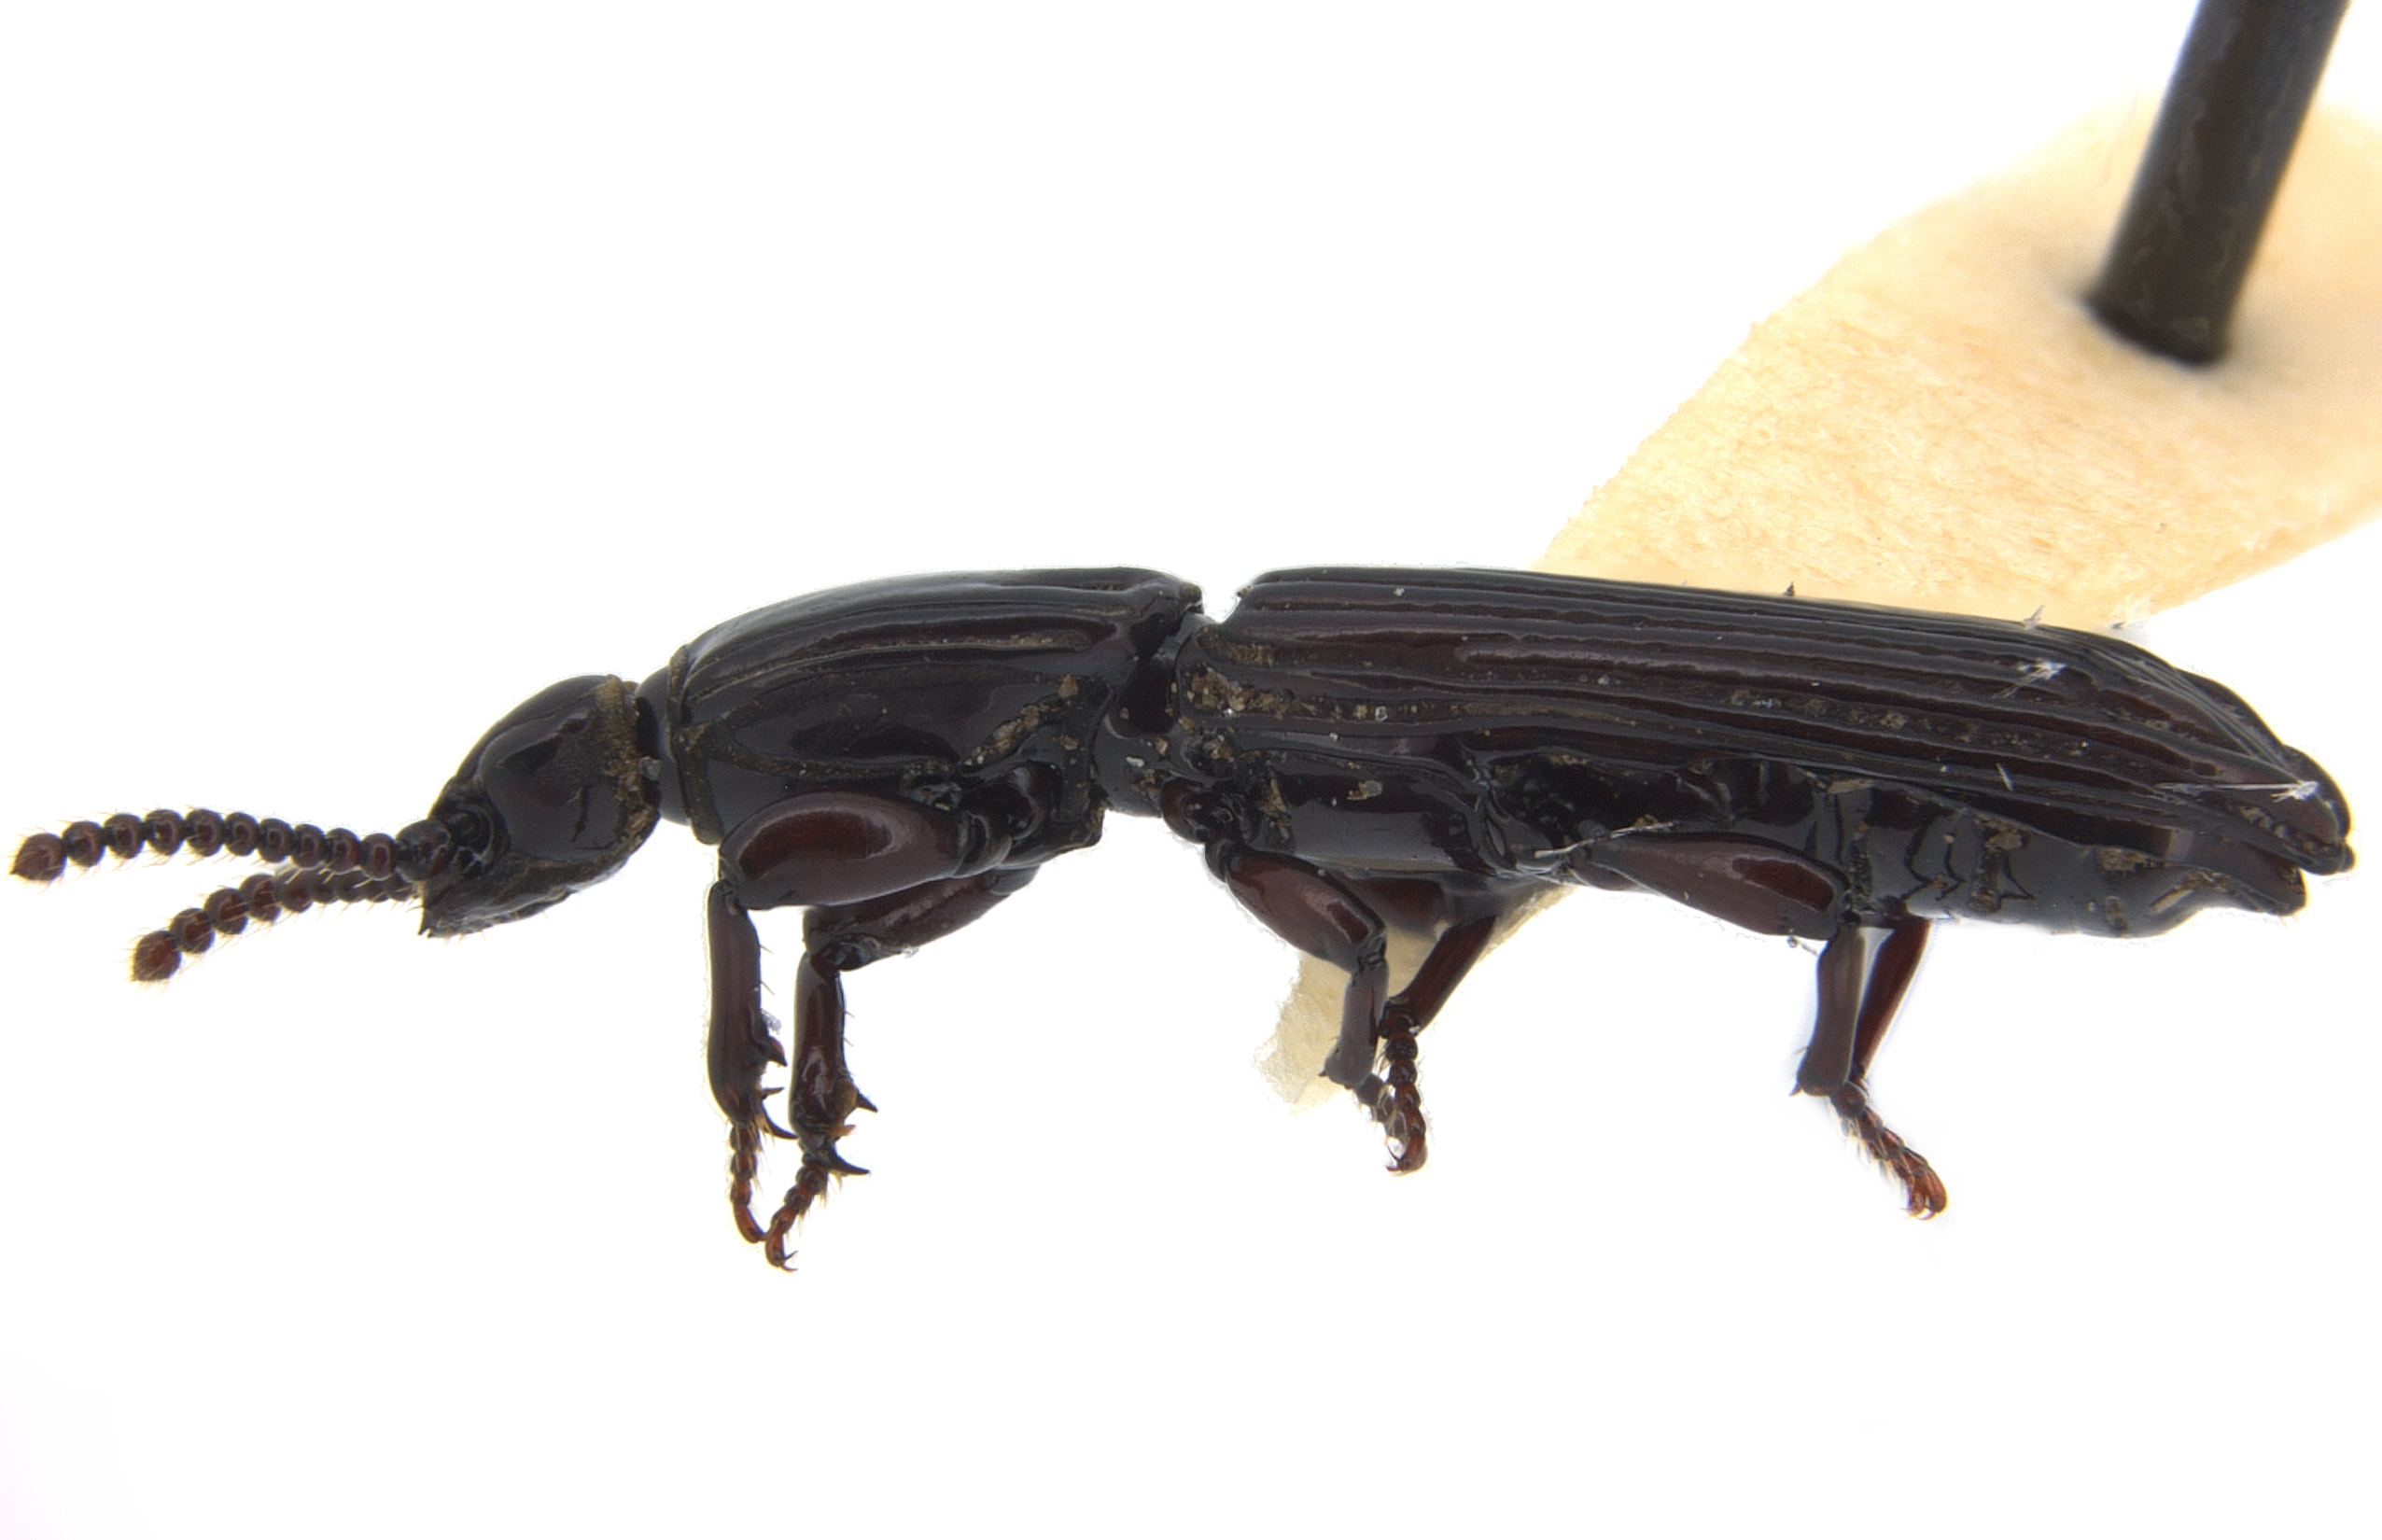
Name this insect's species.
Arrowina sculptile (also Clinidium sculptile)
